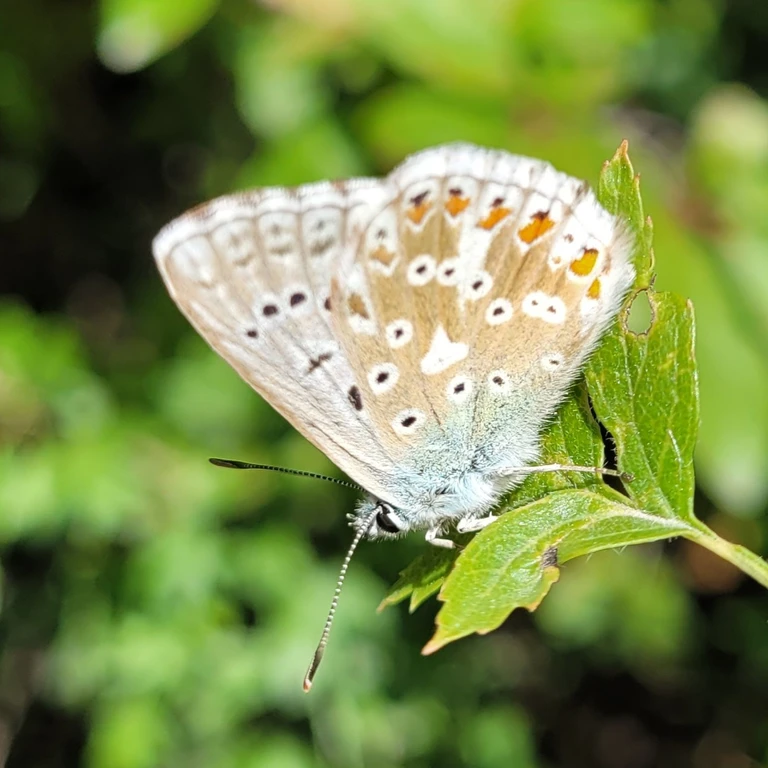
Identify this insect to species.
Lysandra coridon
